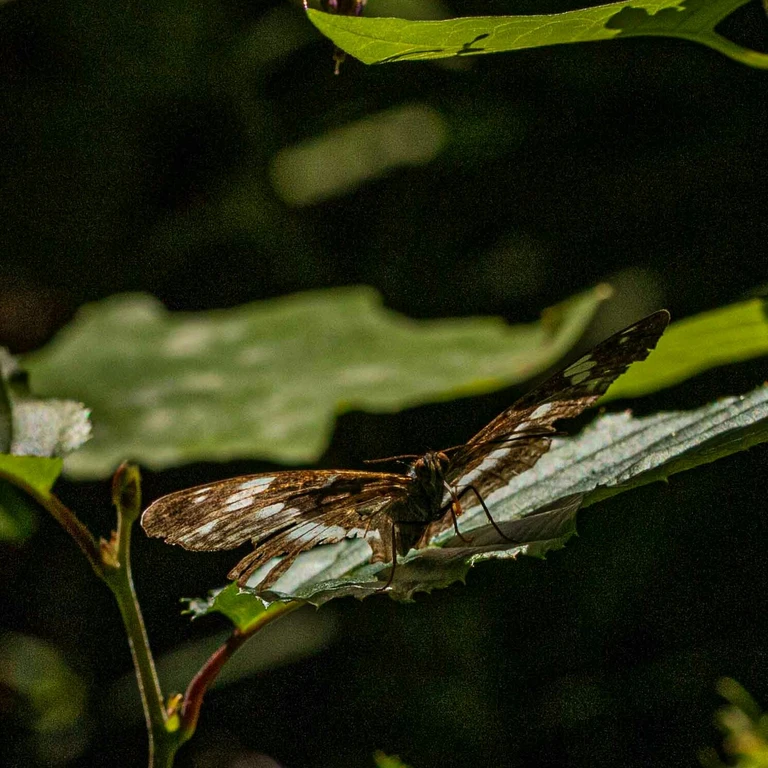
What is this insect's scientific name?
Limenitis camilla (also Ladoga camilla)
